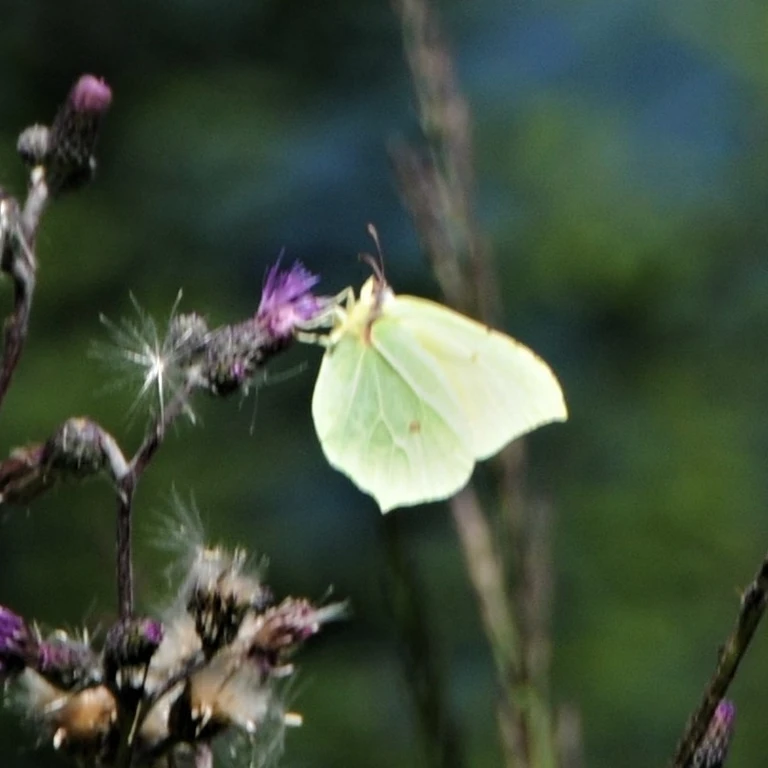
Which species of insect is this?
Gonepteryx rhamni
